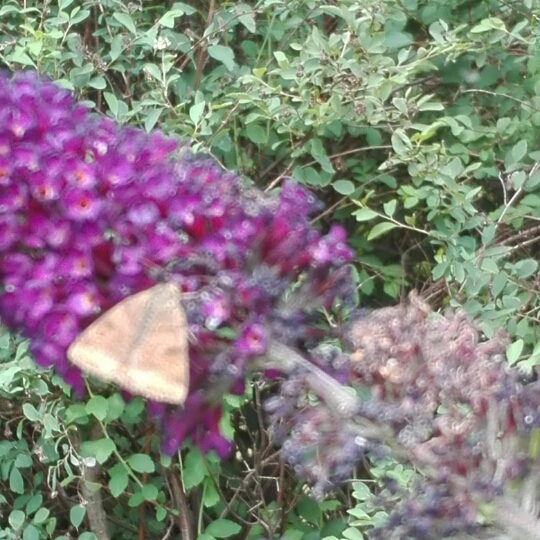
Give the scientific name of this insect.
Euclidia glyphica
